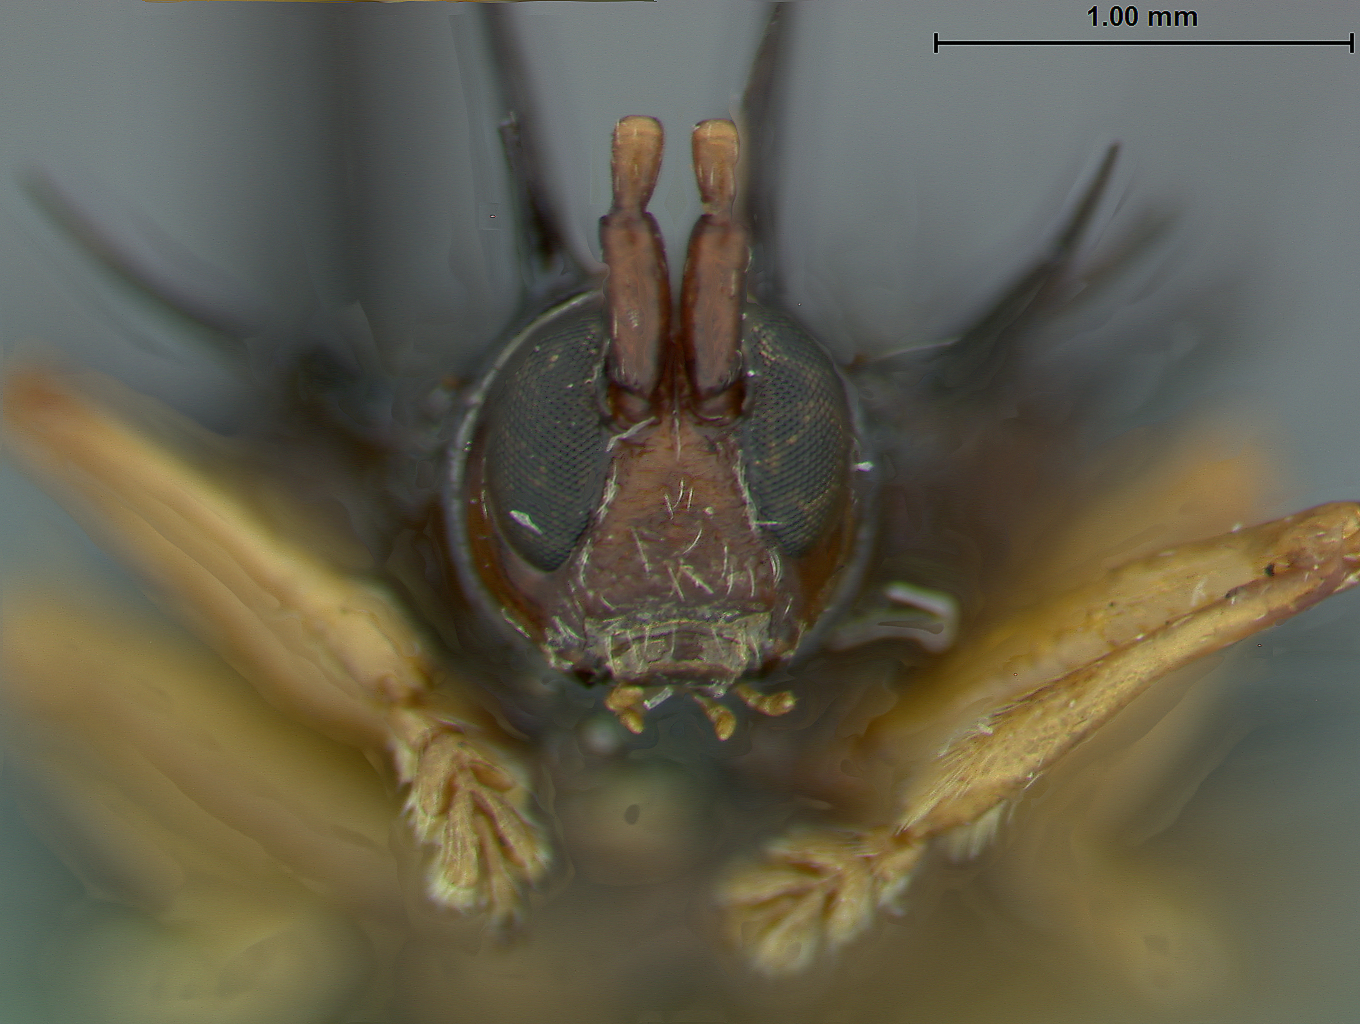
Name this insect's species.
Dactylispa longispina
